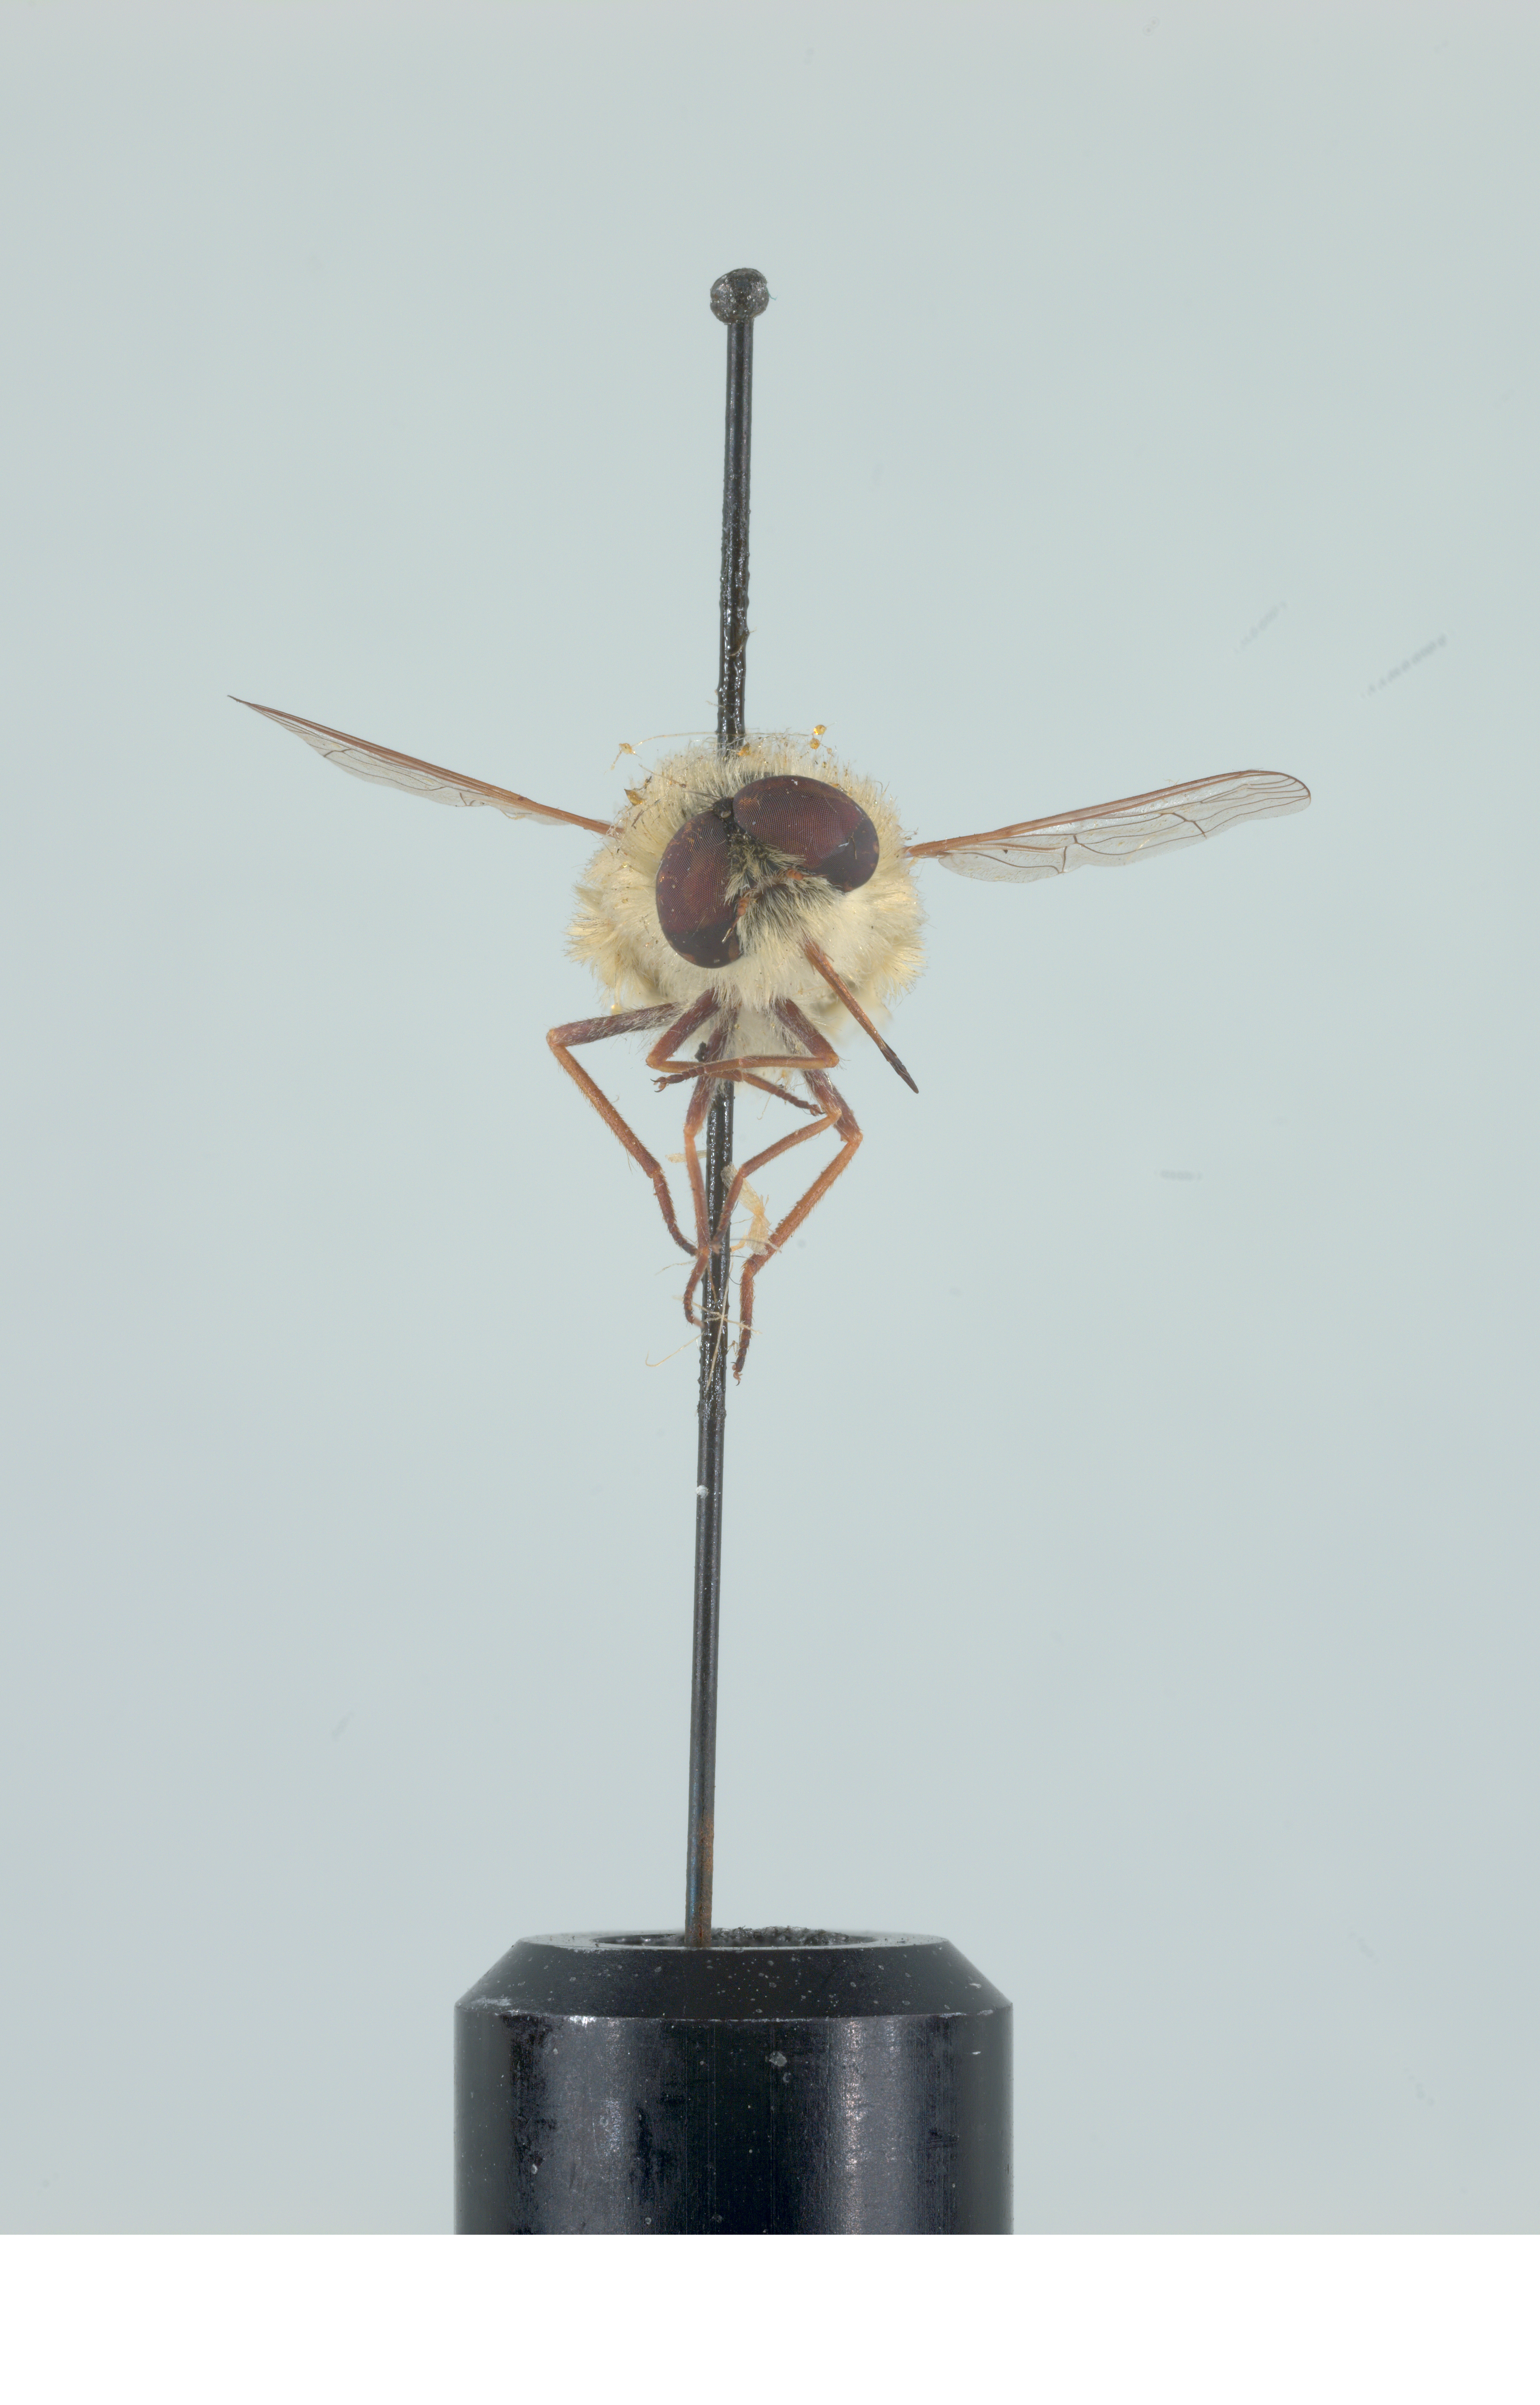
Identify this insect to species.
Neorhynchocephalus sackenii
